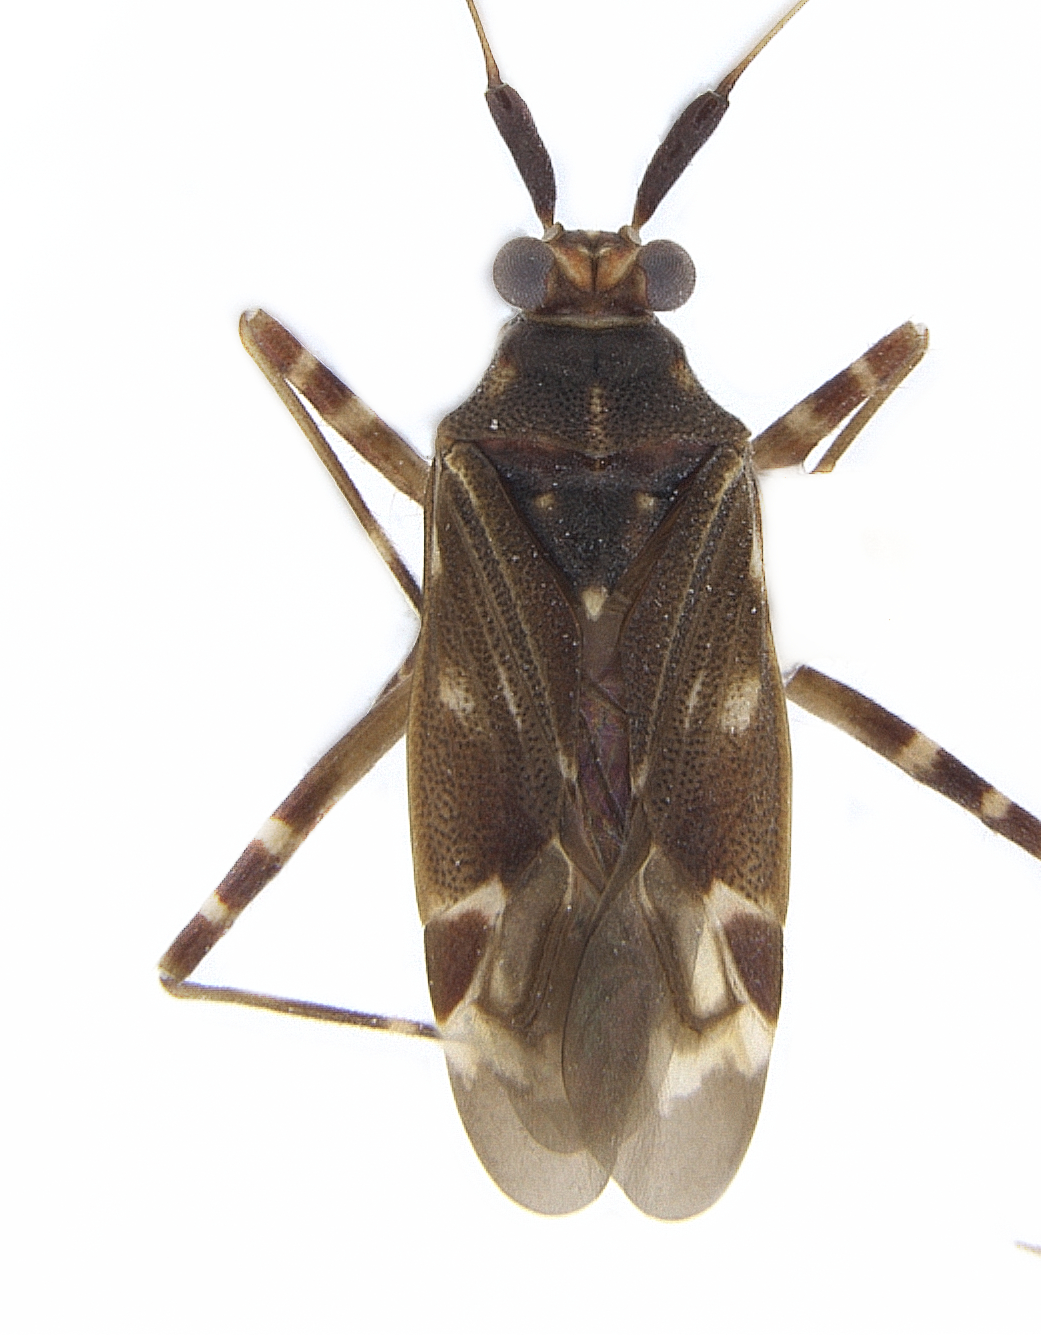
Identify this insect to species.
Cylapus tenuicornis
